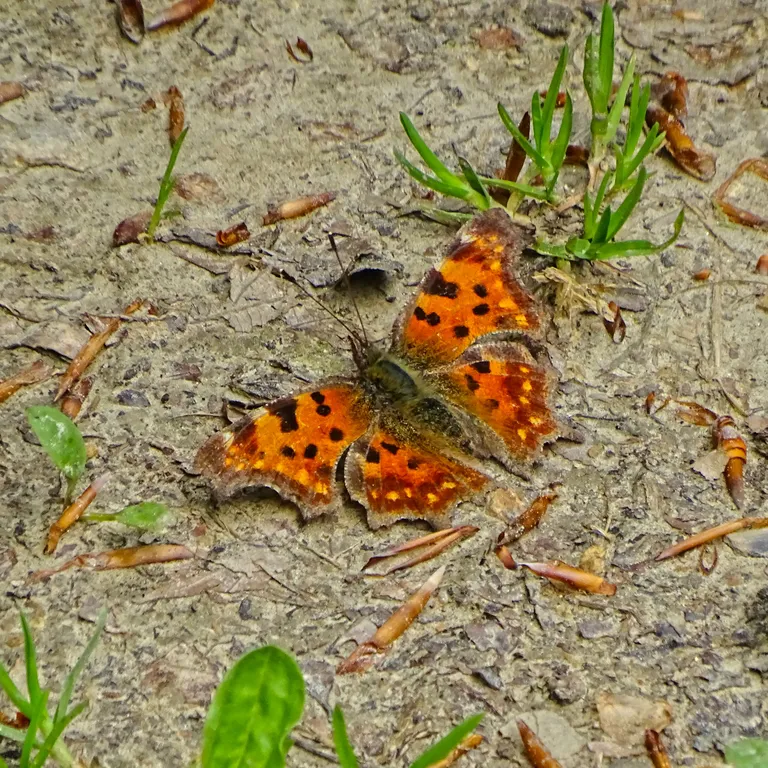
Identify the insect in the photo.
Polygonia c-album
